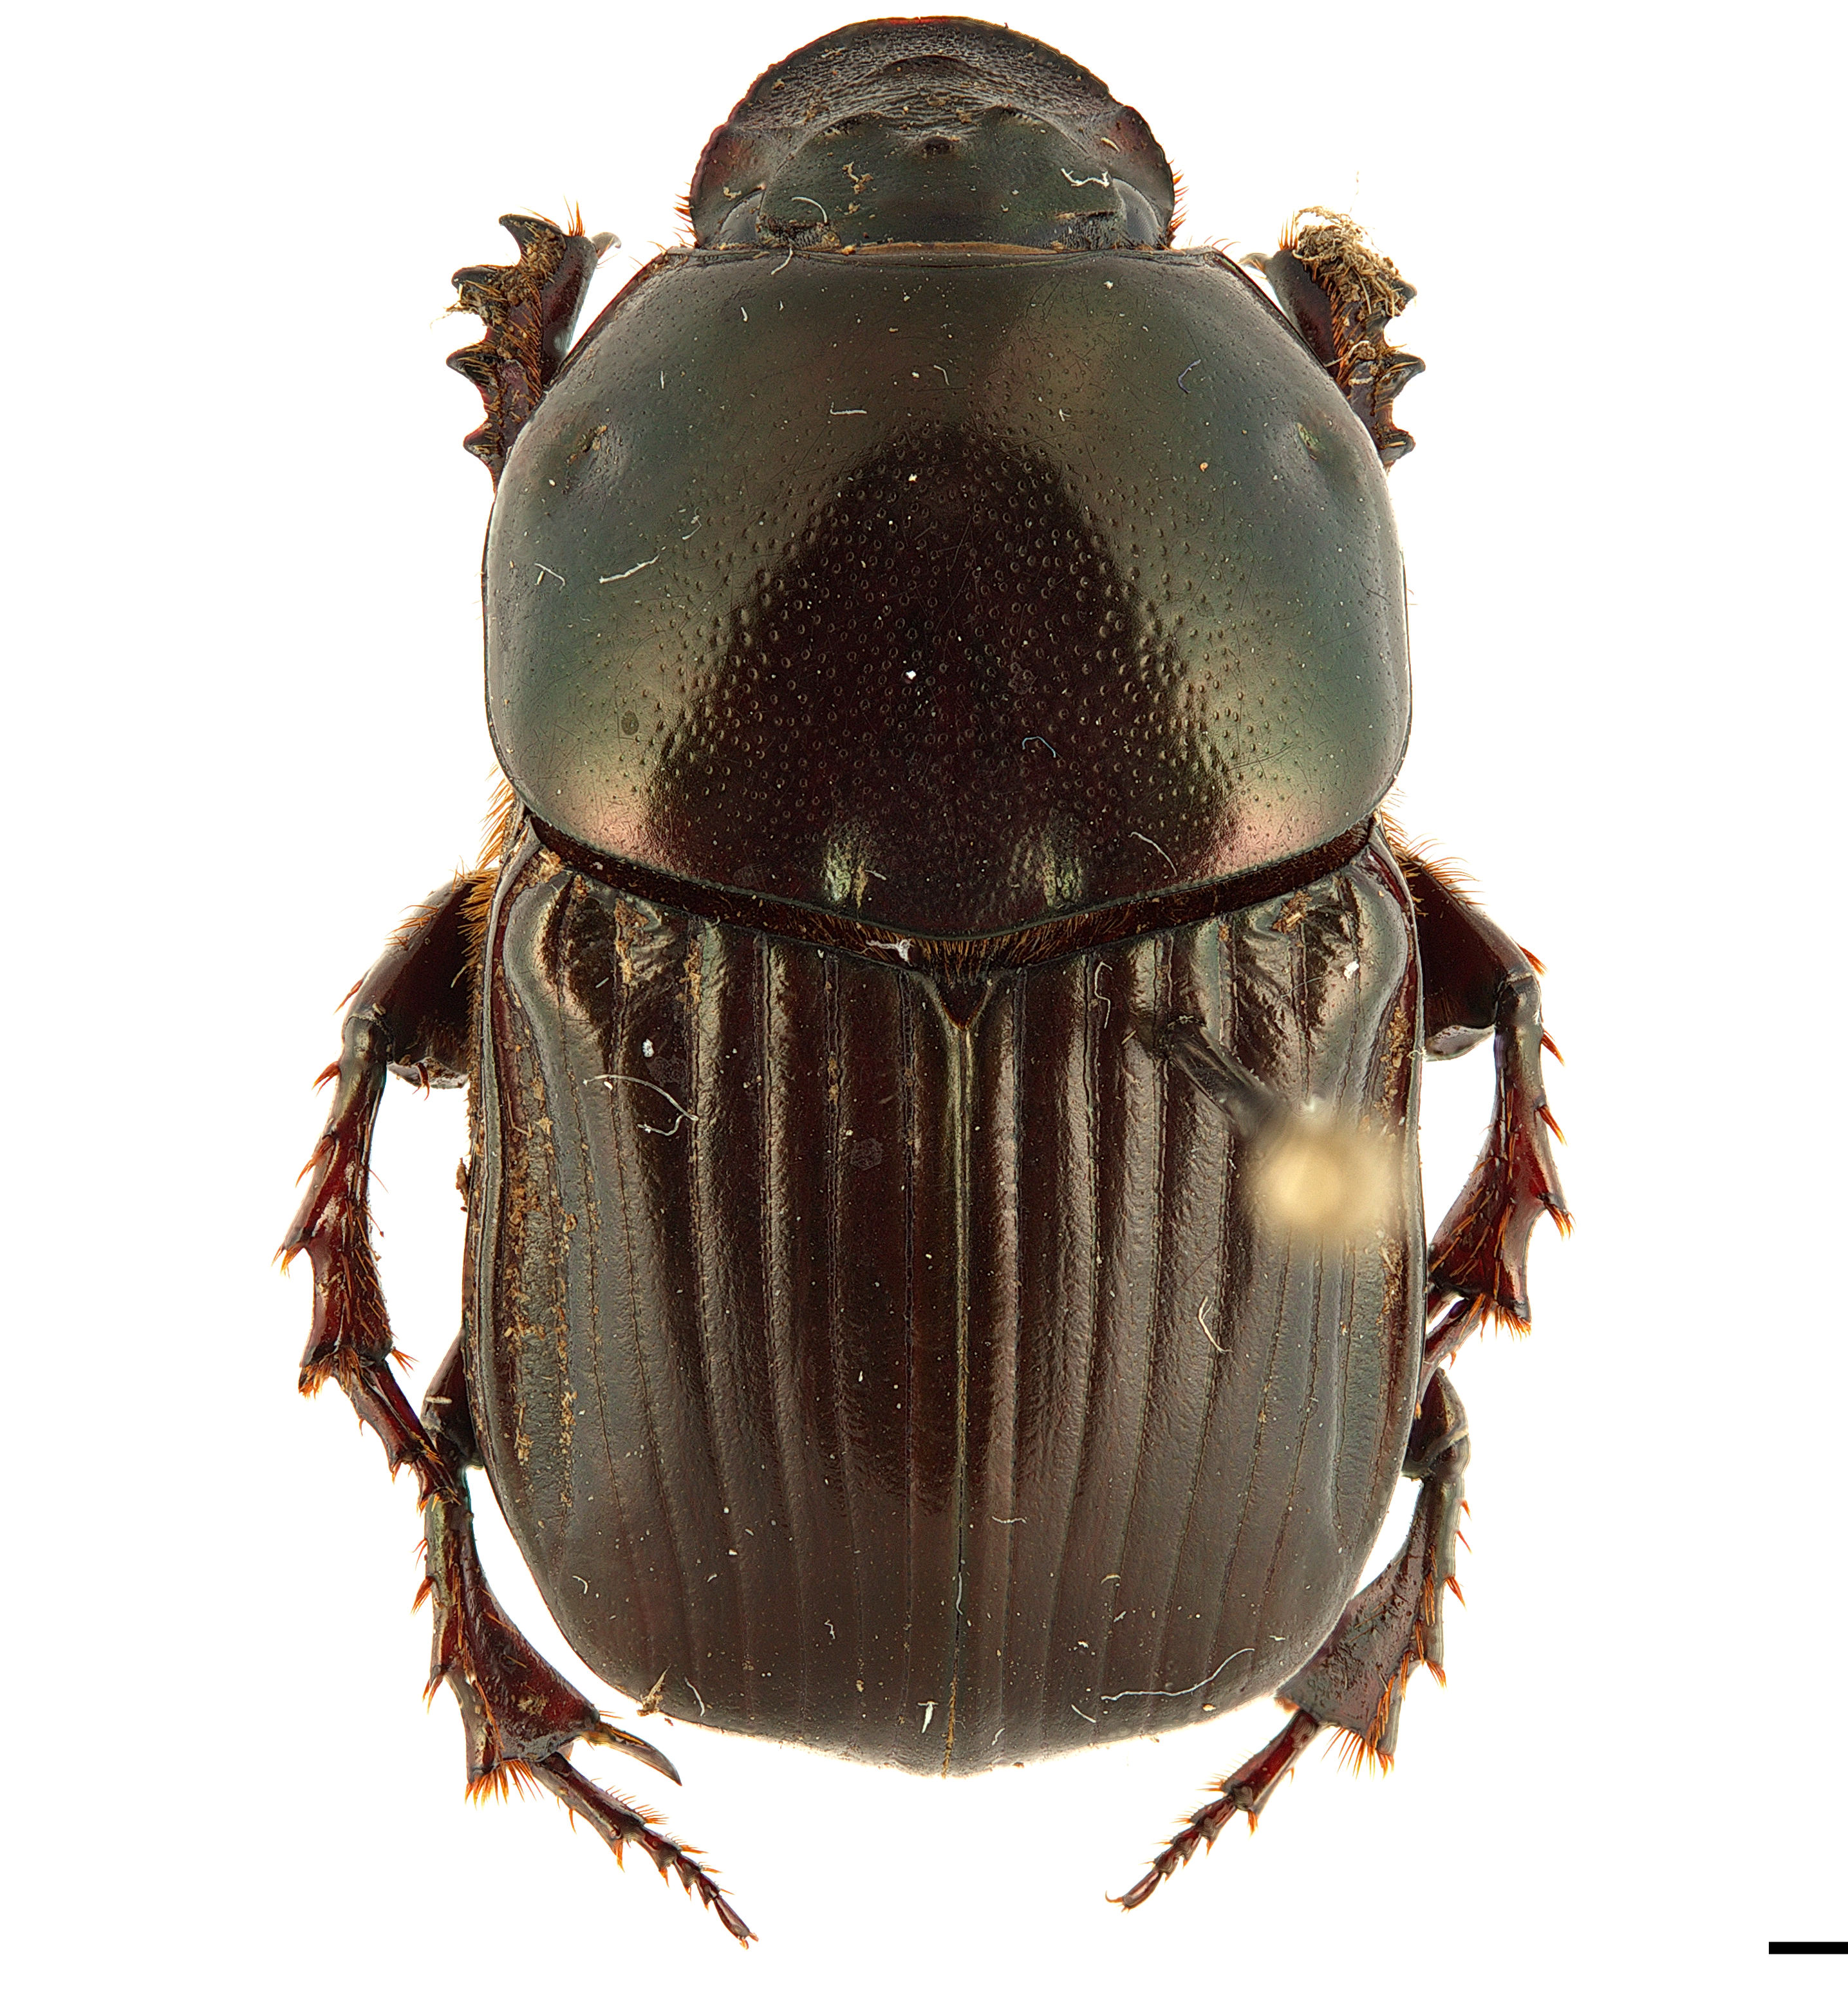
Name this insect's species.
Onitis viridulus
